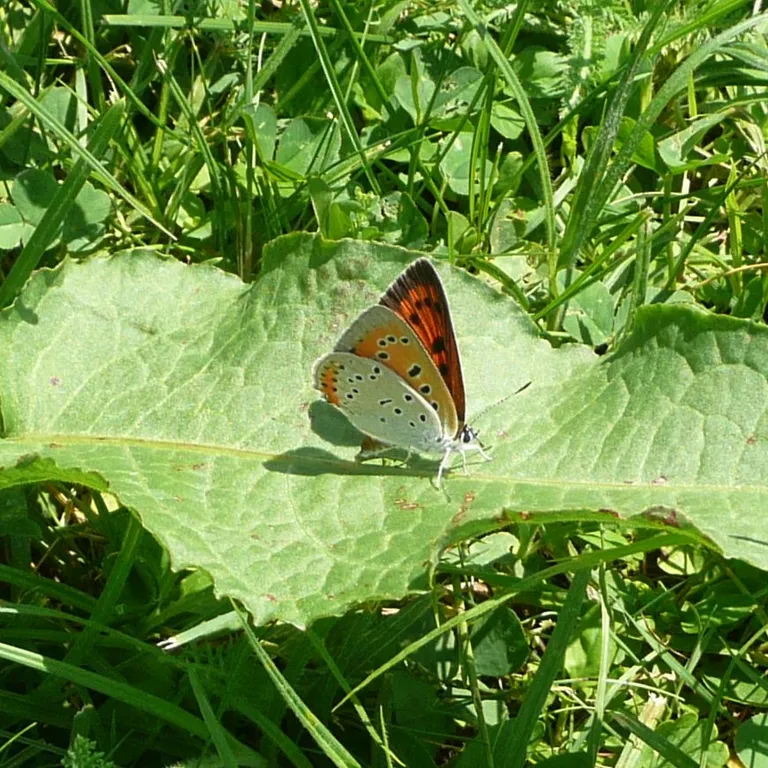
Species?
Lycaena dispar
